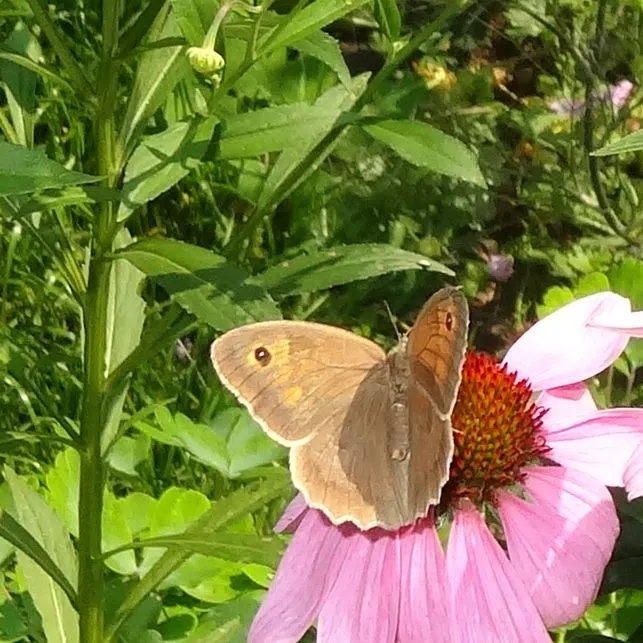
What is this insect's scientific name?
Maniola jurtina
